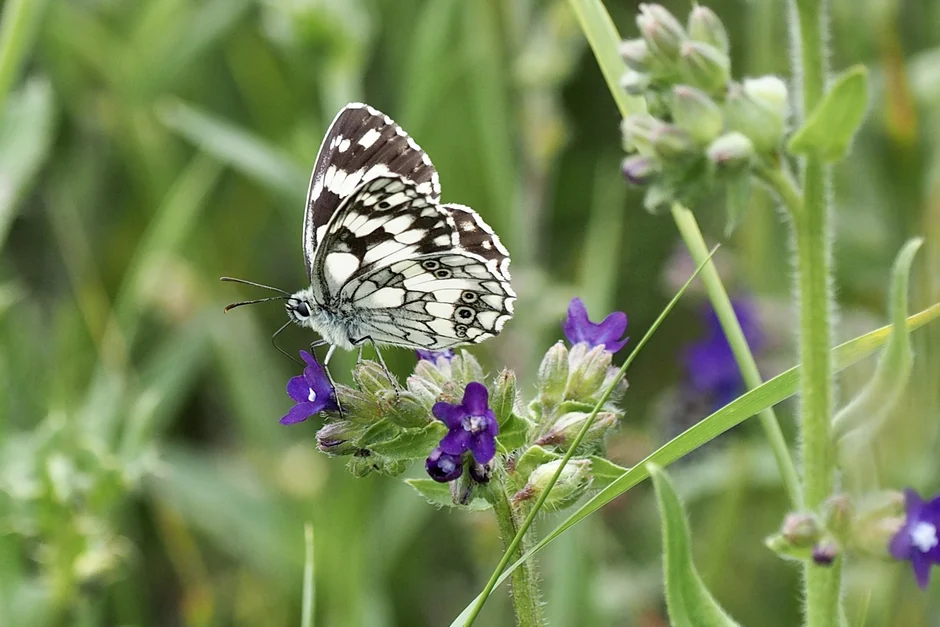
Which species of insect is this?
Melanargia galathea
